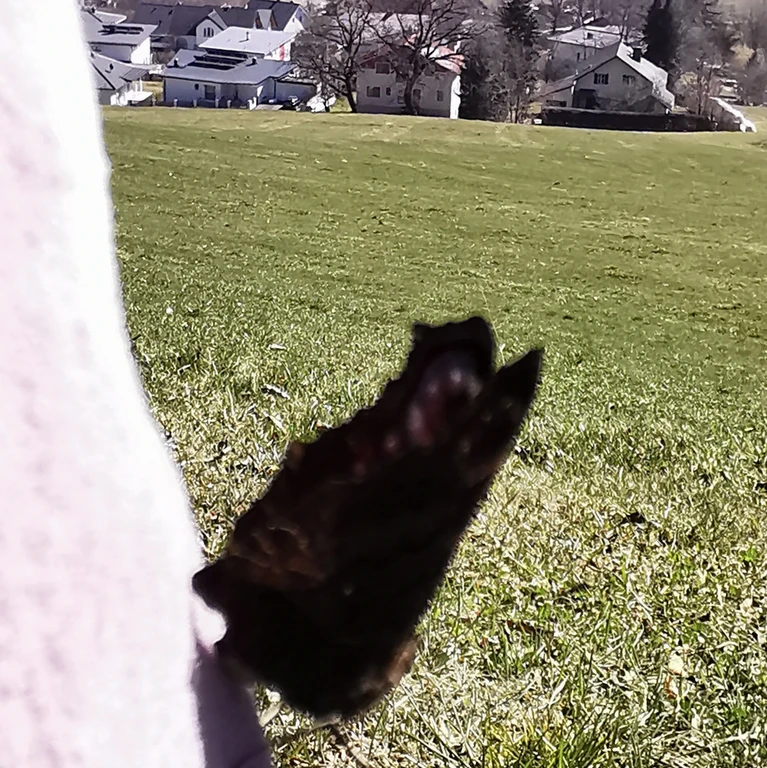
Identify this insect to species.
Aglais io
